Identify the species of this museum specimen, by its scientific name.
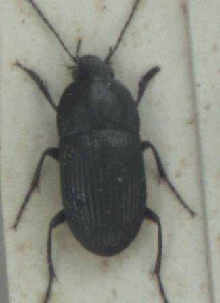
Oodes helopioides
